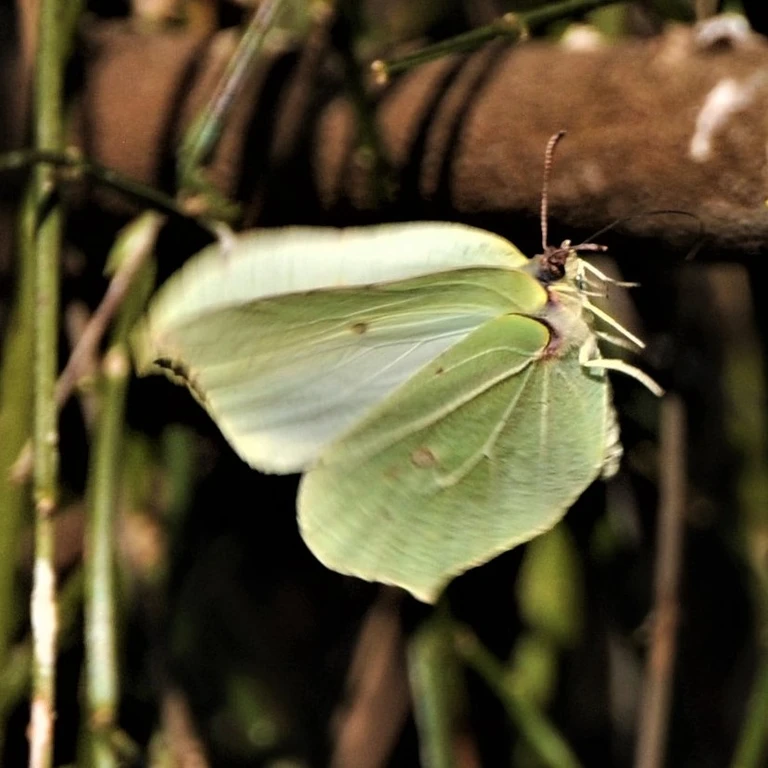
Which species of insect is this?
Gonepteryx rhamni
